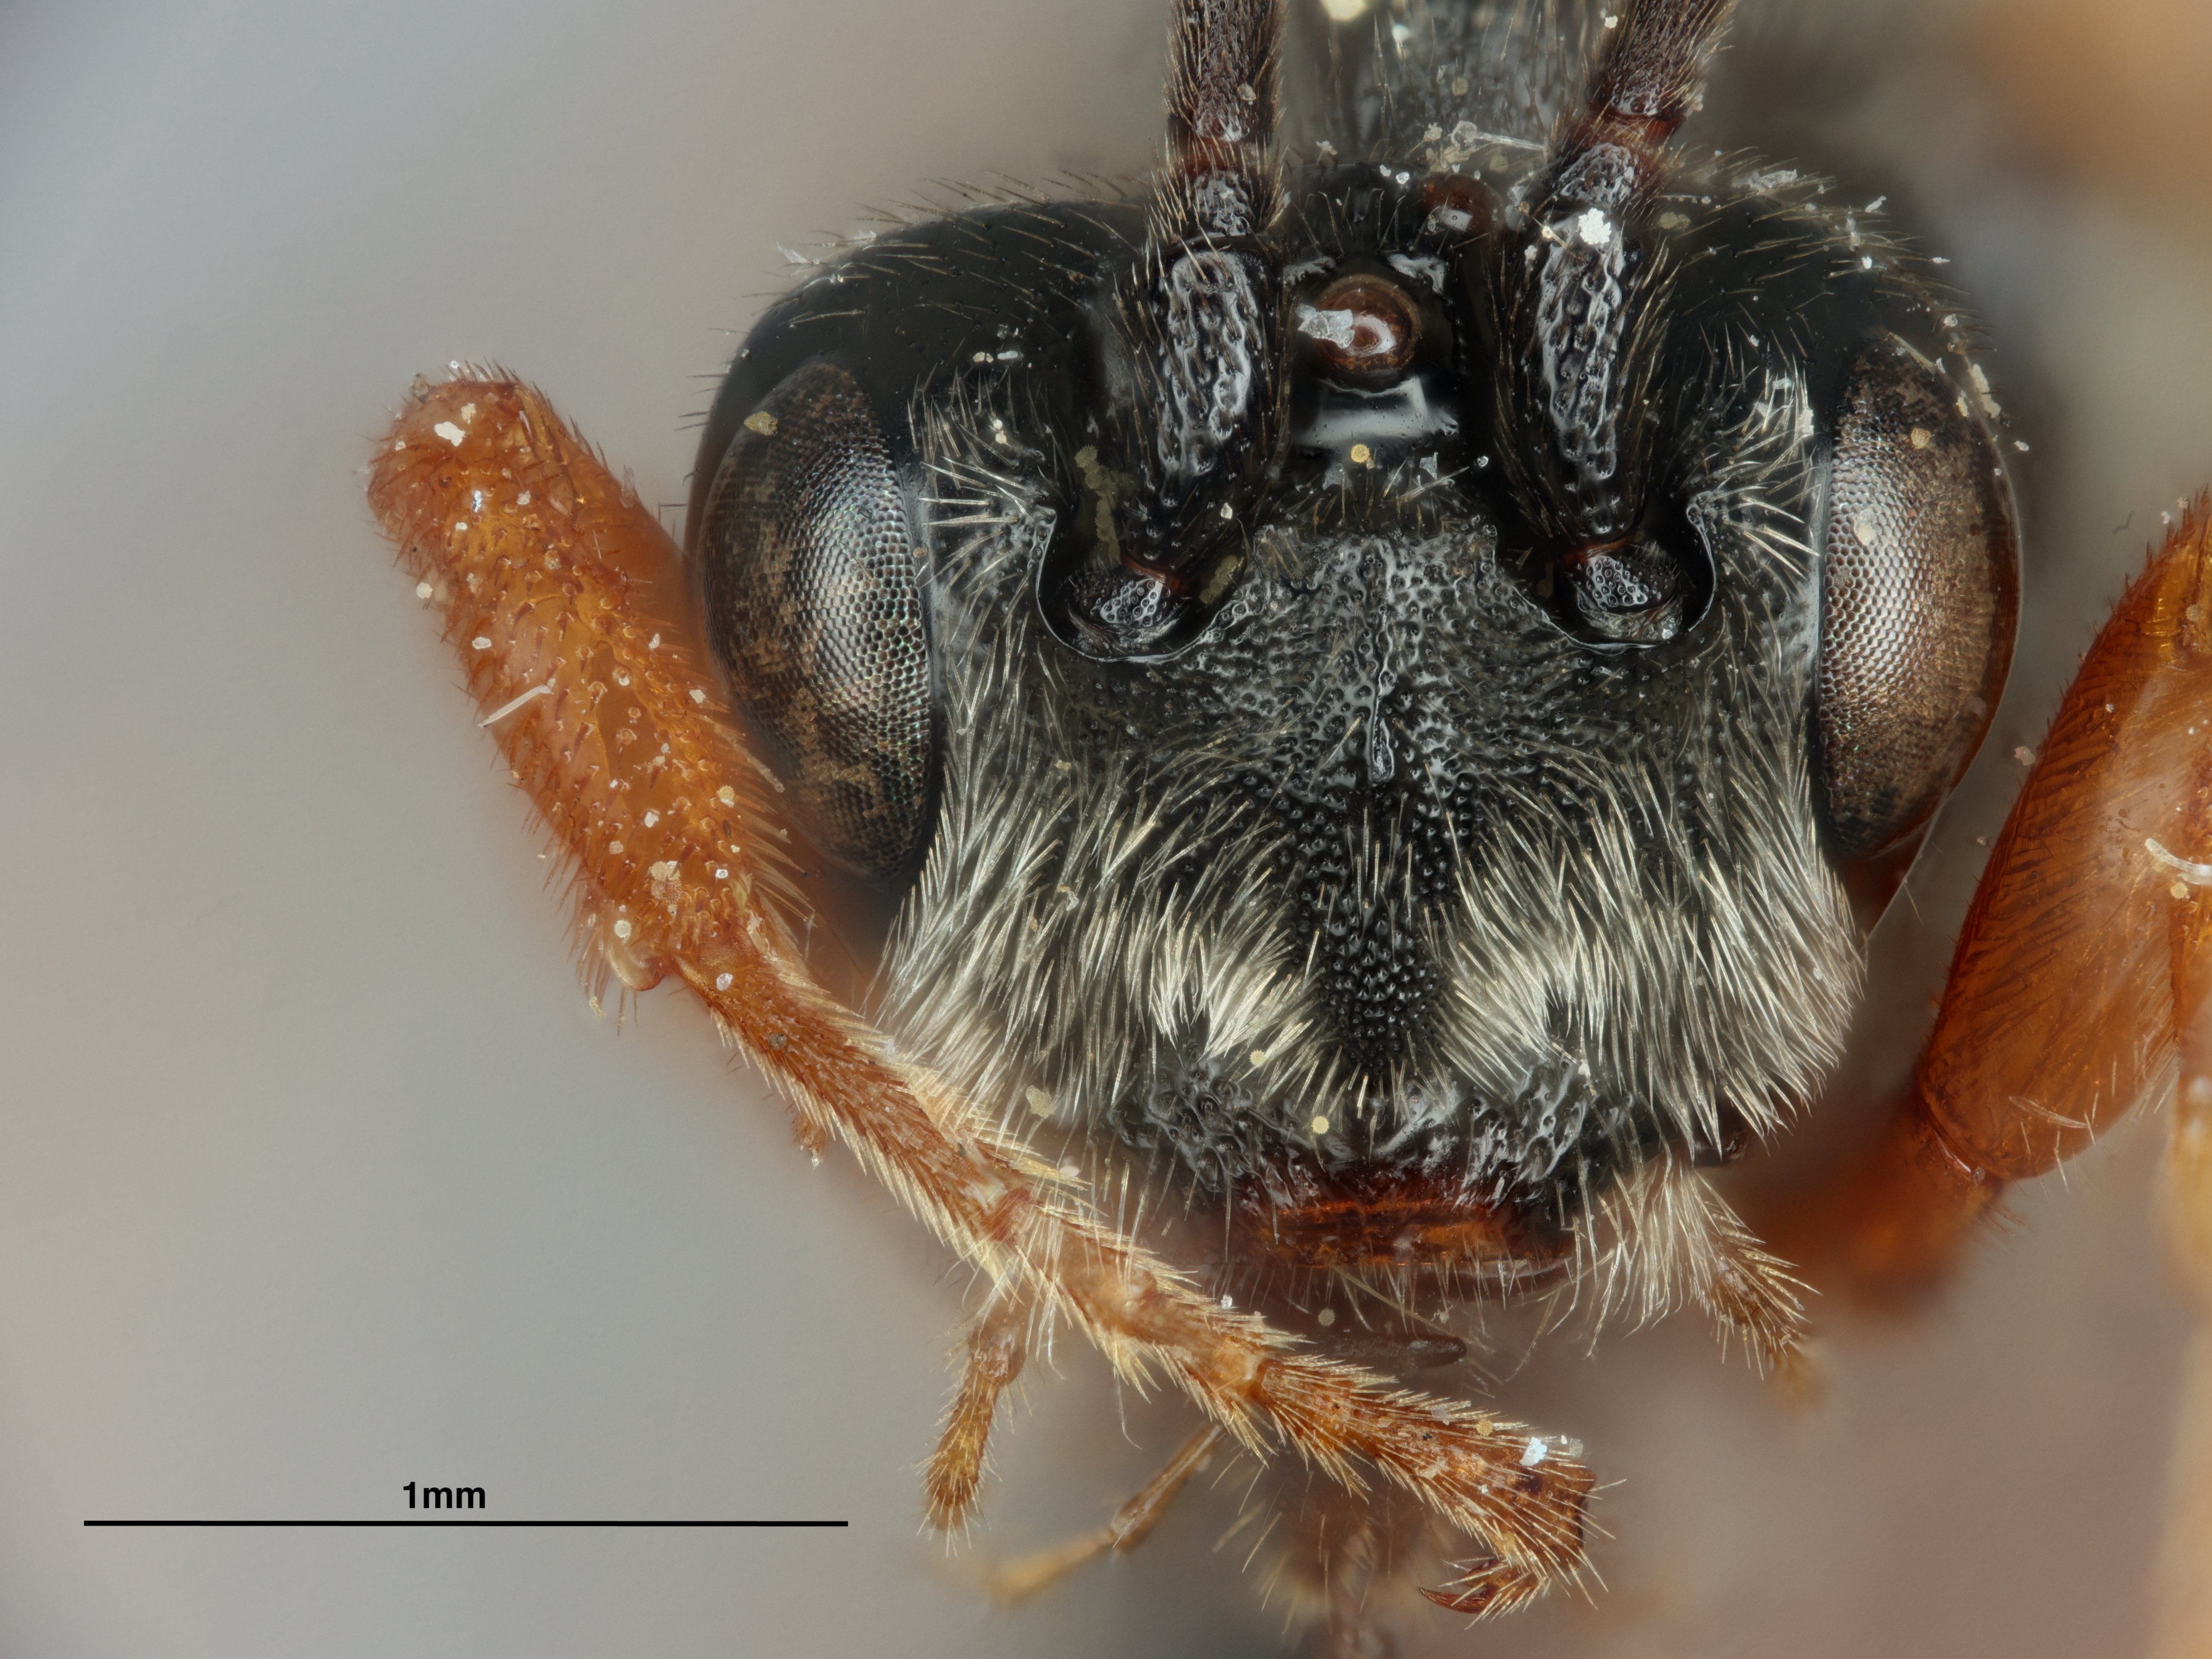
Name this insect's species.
Agathirsia campanisura
